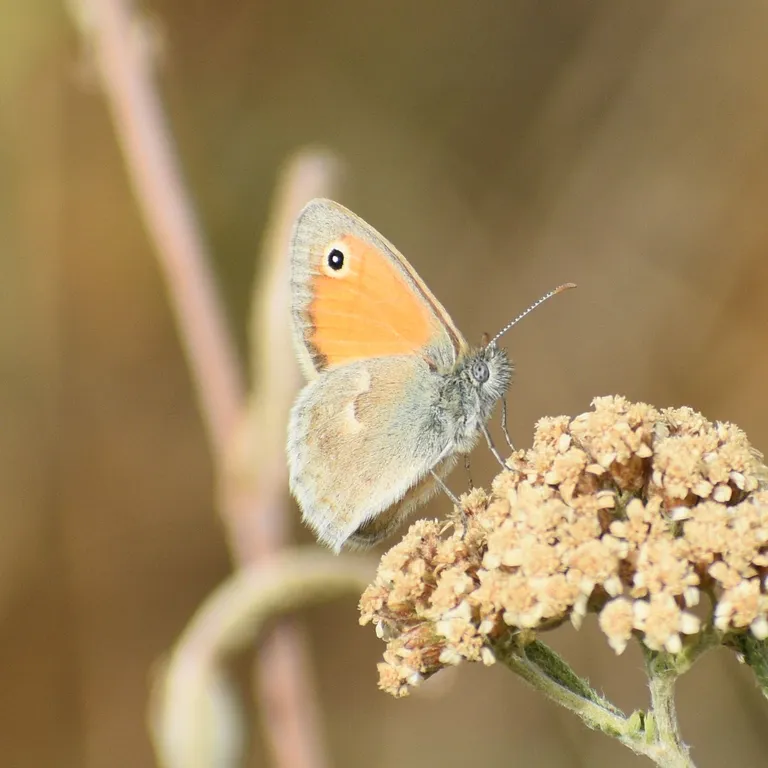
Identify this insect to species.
Coenonympha pamphilus
